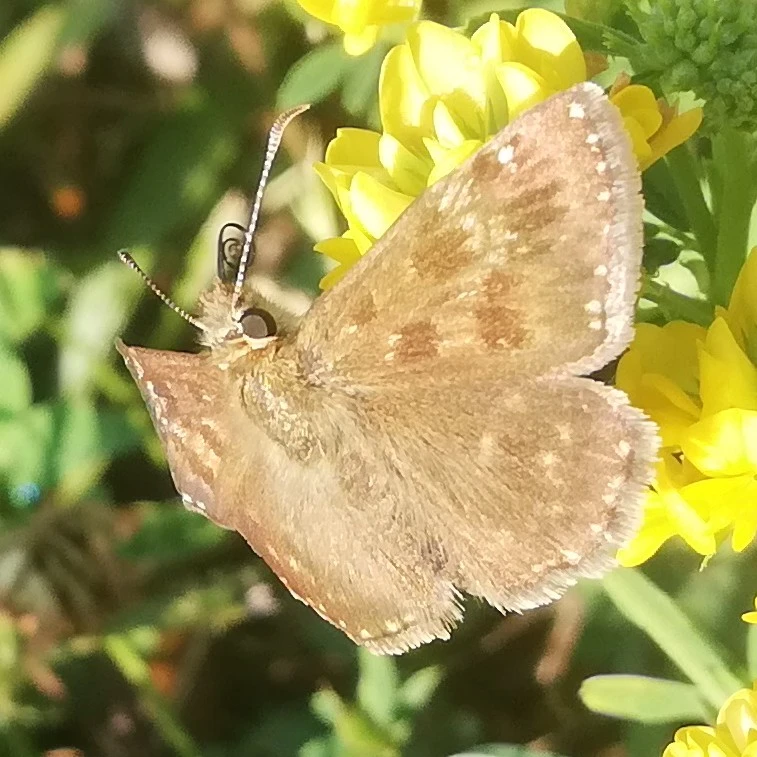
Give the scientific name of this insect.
Erynnis tages
